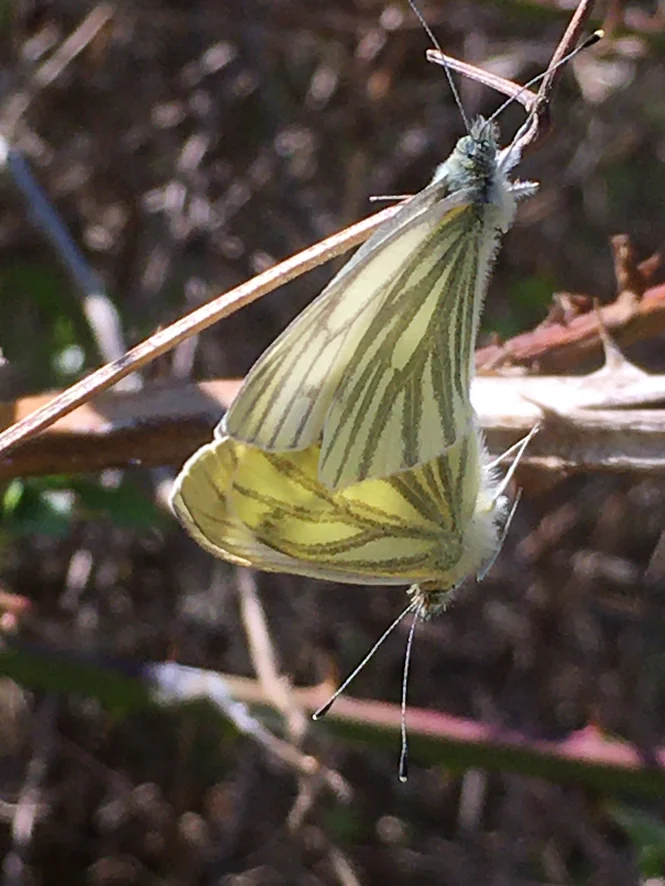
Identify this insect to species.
Pieris napi
